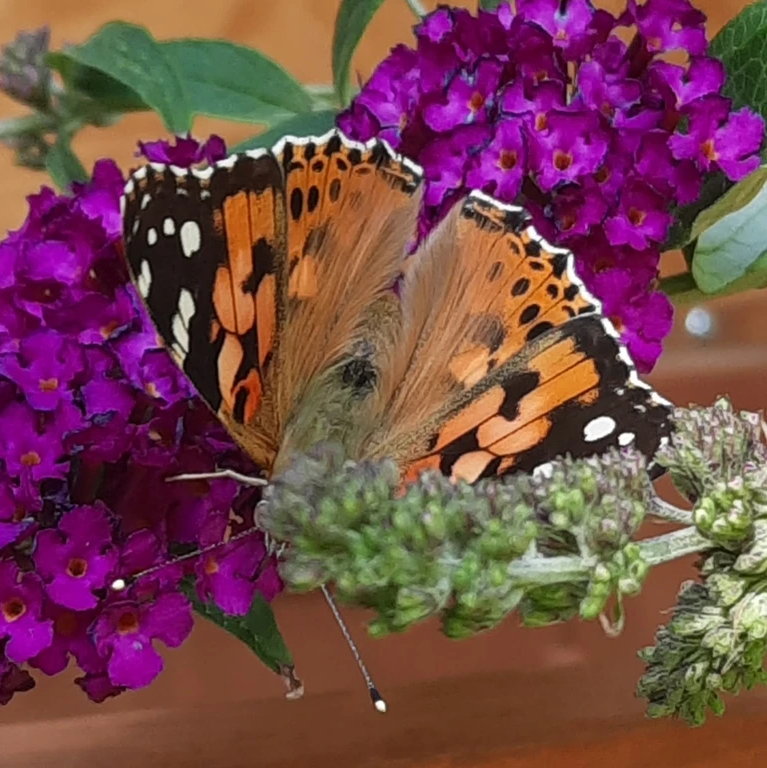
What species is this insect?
Vanessa cardui
